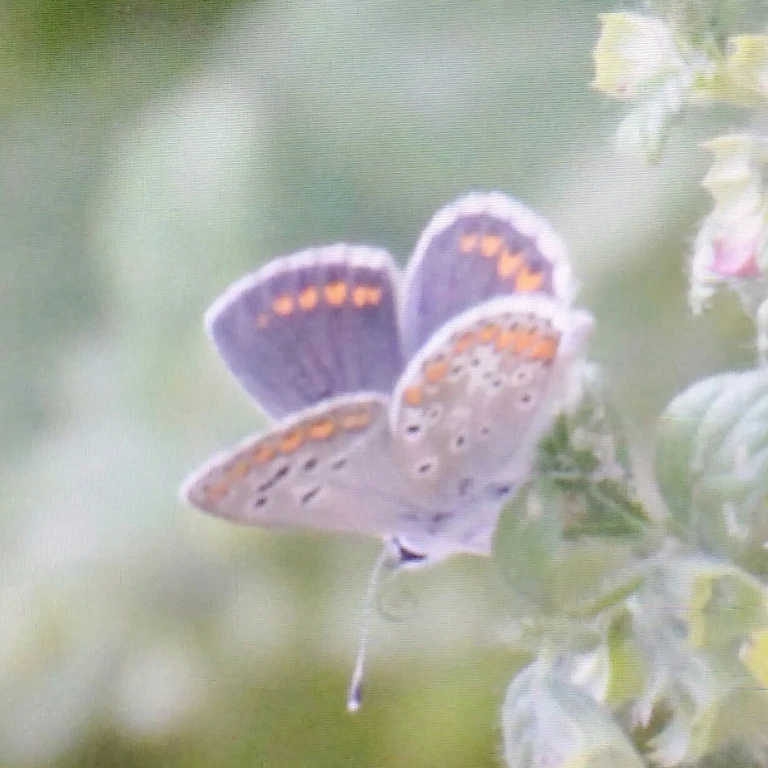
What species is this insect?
Aricia agestis/artaxerxes
